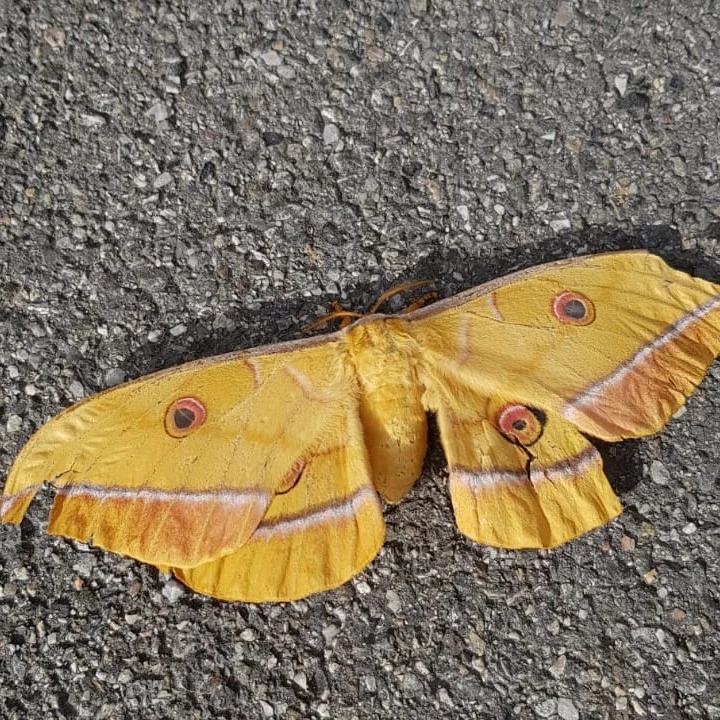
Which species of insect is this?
Antheraea yamamai
